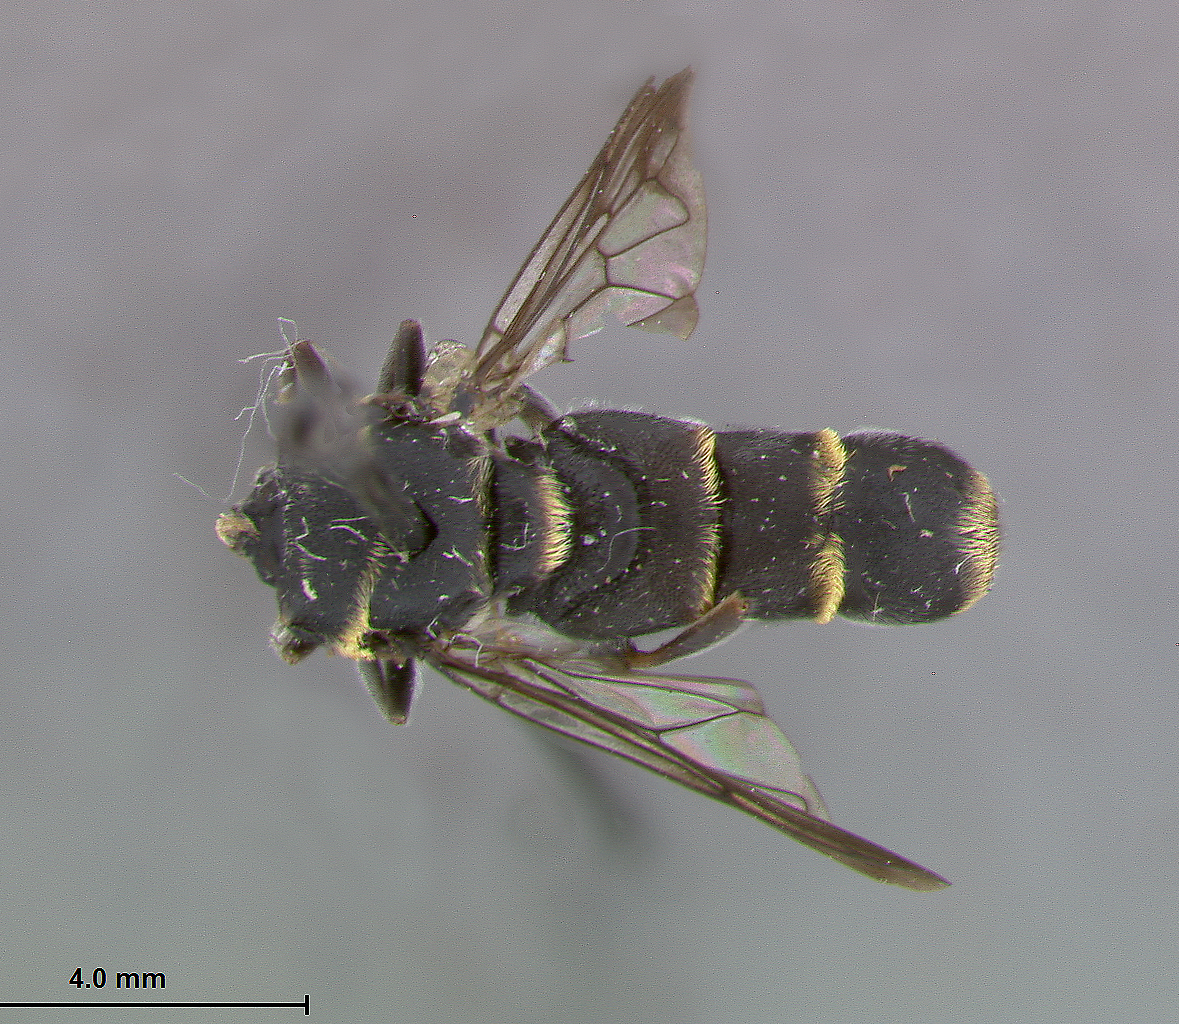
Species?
Microdon chapini
